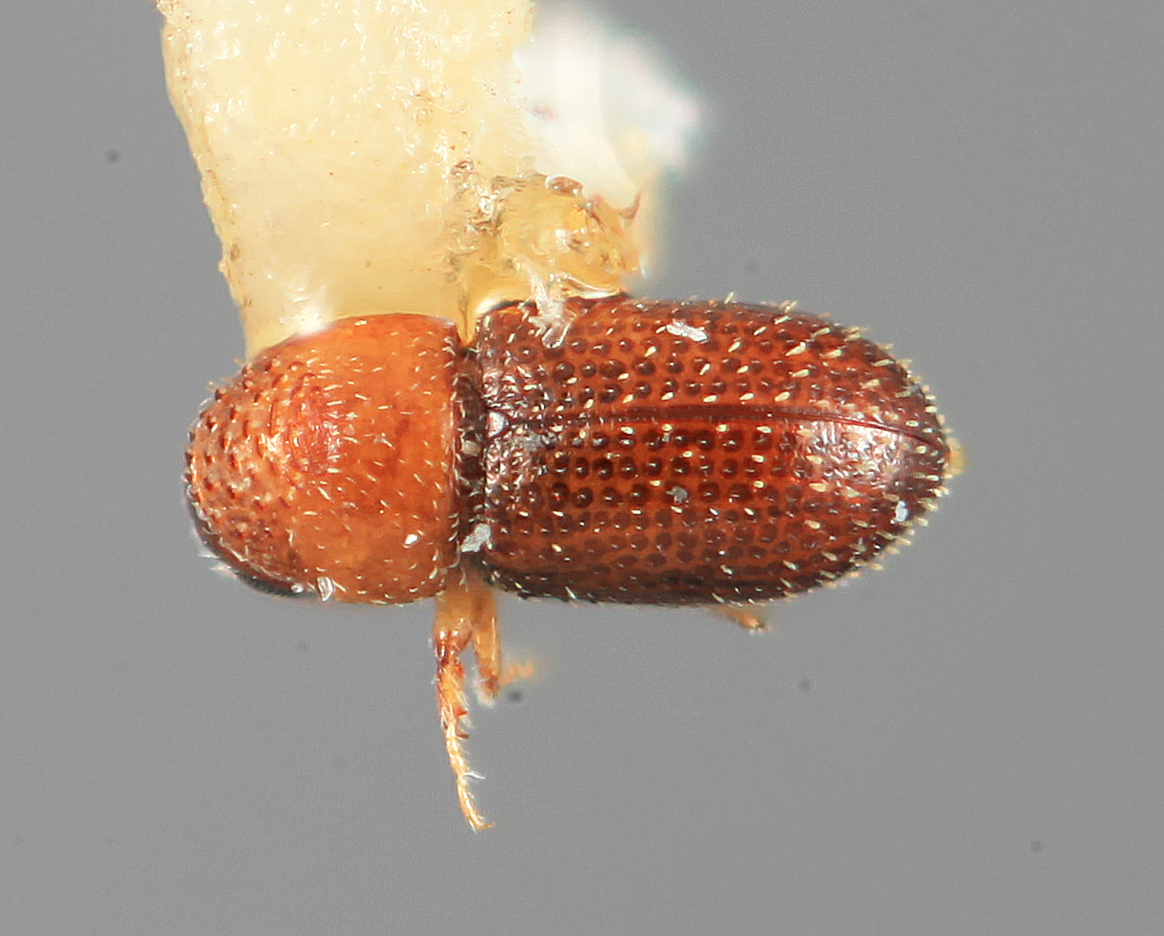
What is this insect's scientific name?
Cryptulocleptus mendicus
